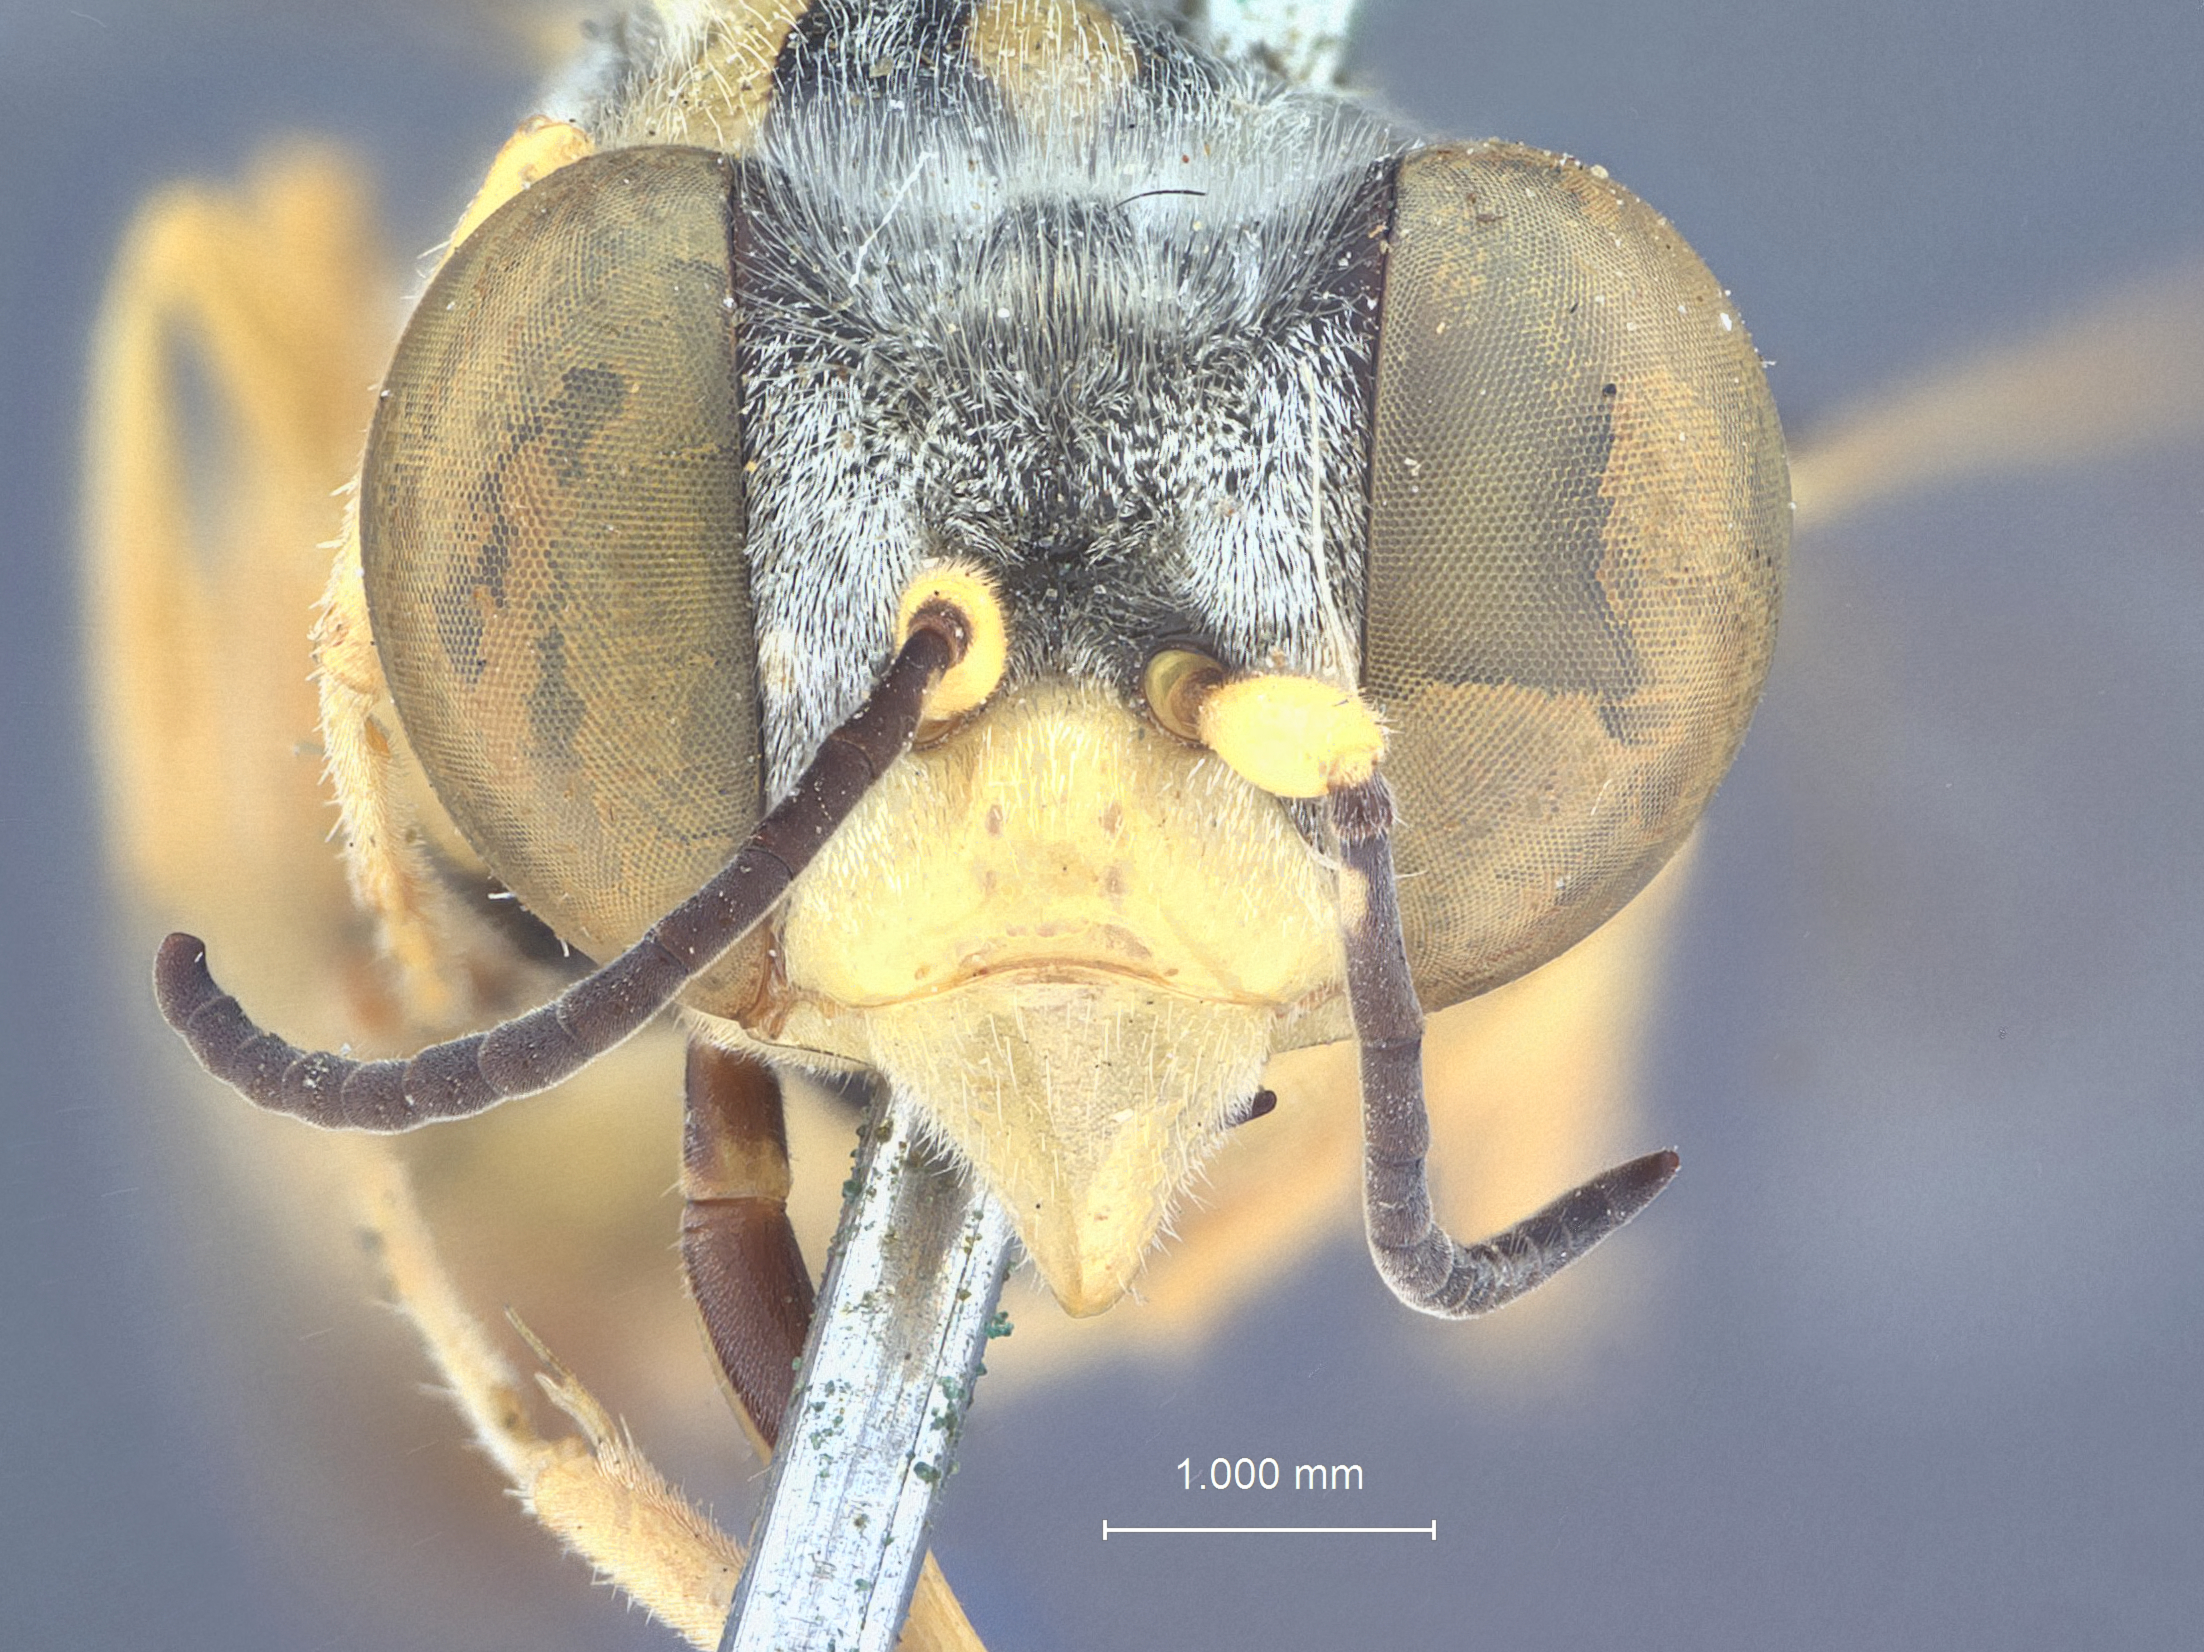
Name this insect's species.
Microbembix aurata
